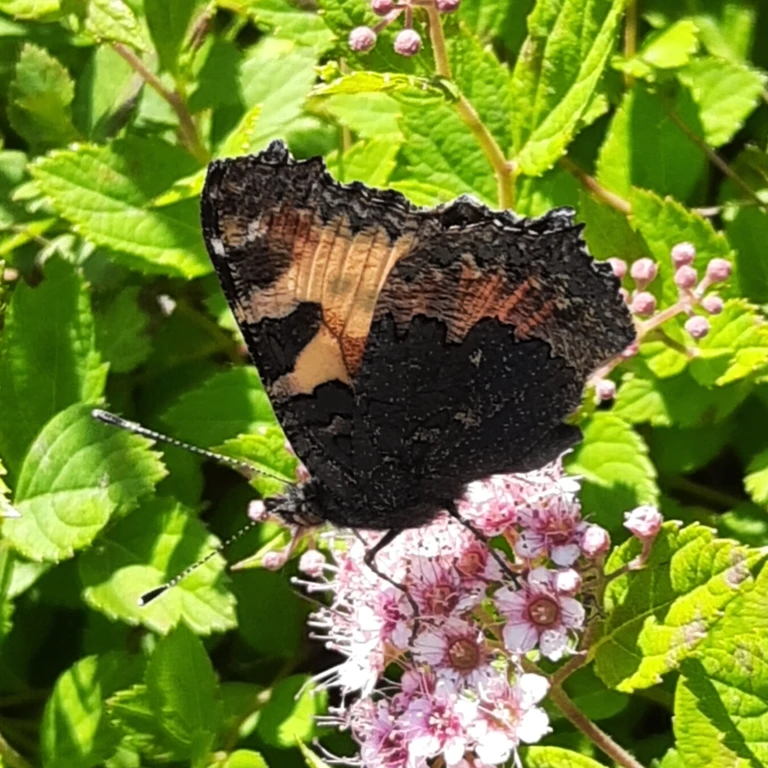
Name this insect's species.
Aglais urticae
